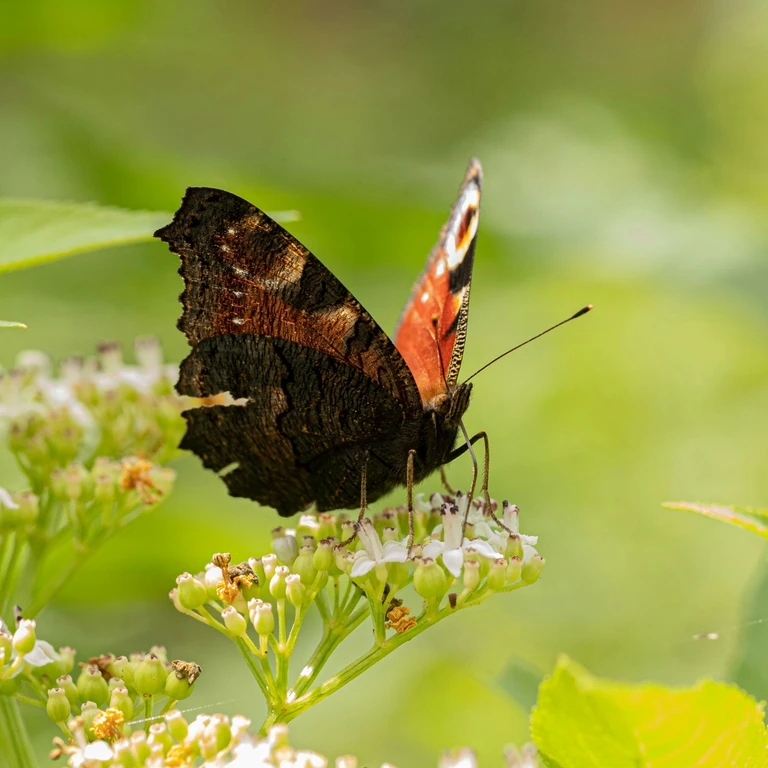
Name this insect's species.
Aglais io
